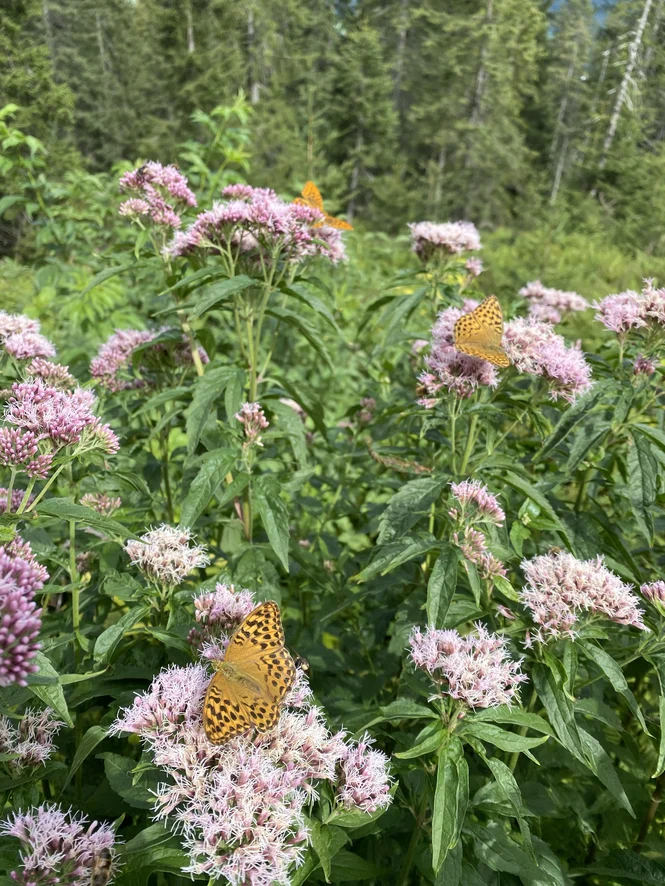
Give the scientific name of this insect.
Argynnis paphia
